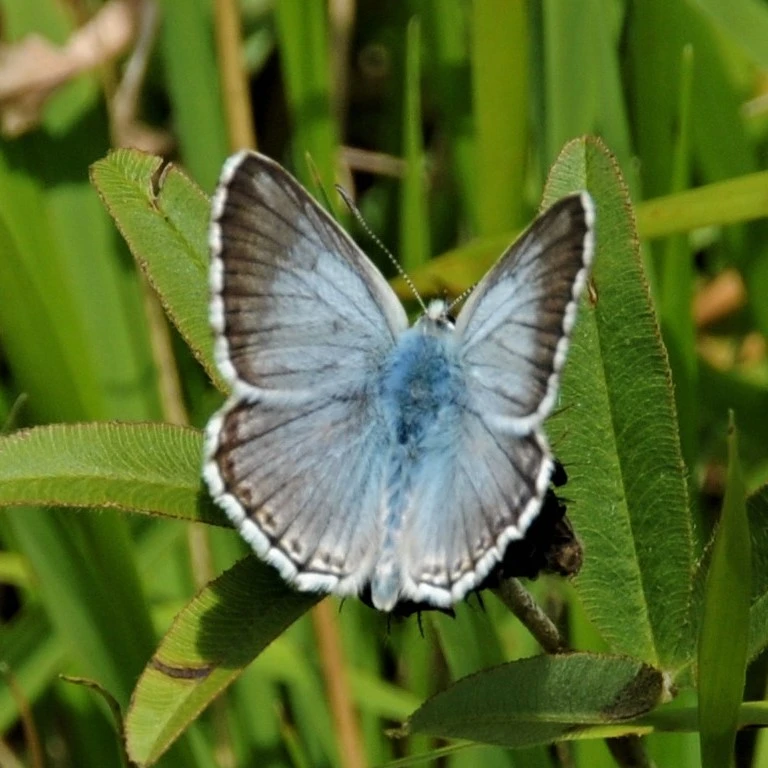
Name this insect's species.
Lysandra coridon
